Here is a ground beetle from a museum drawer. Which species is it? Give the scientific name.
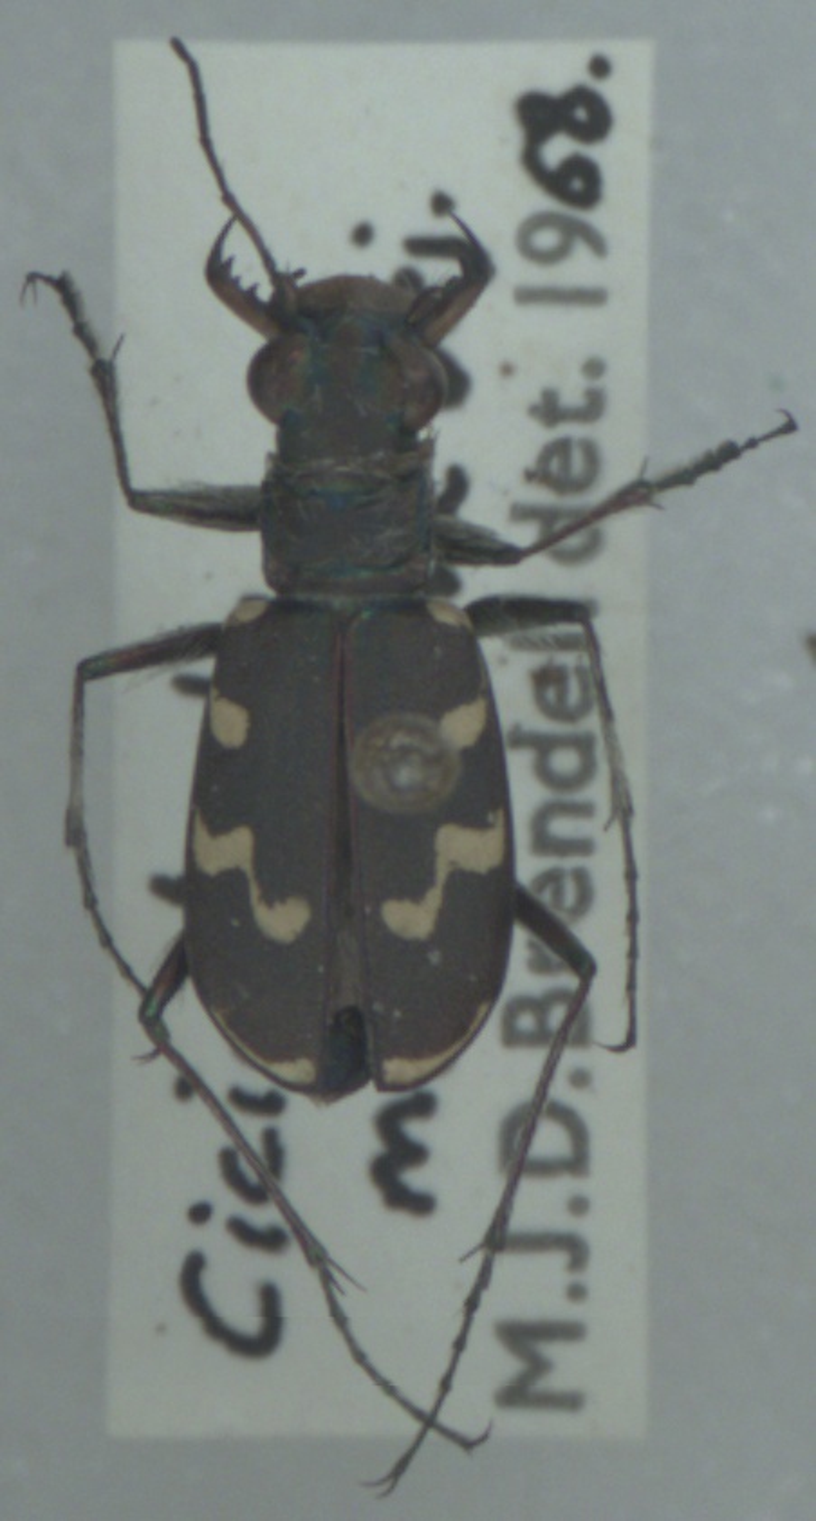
Cicindela maritima
